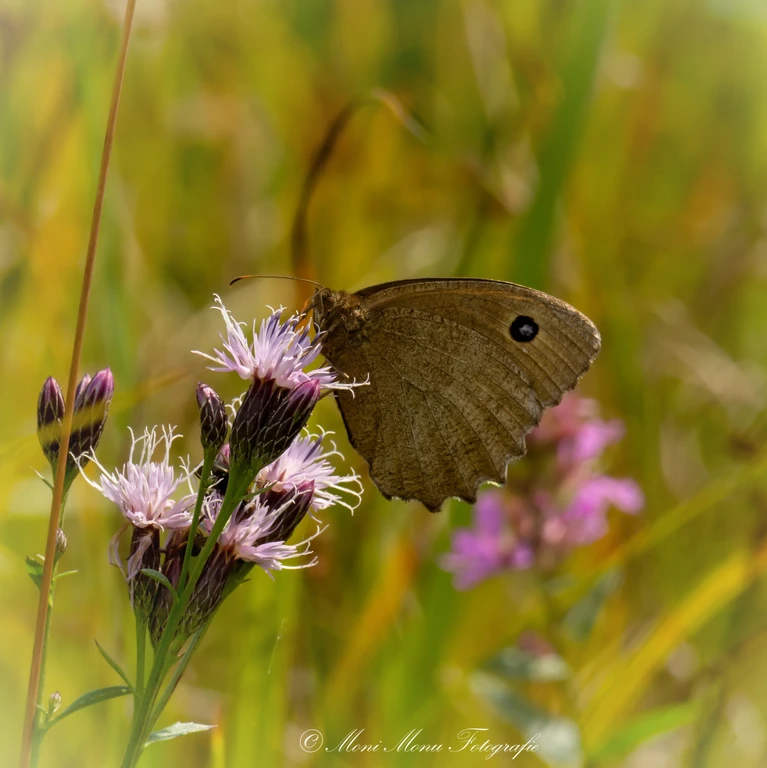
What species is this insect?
Minois dryas
